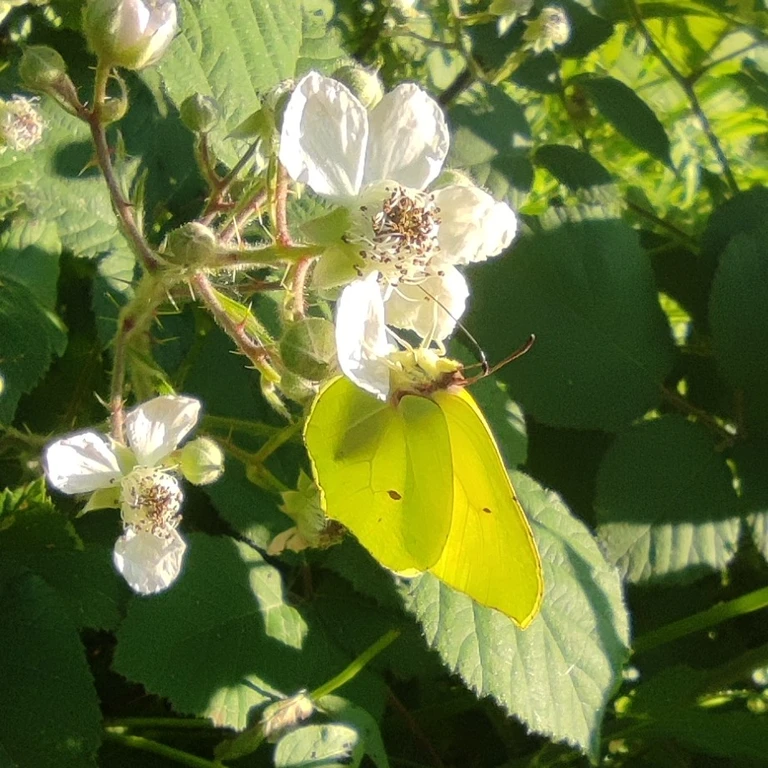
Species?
Gonepteryx rhamni
